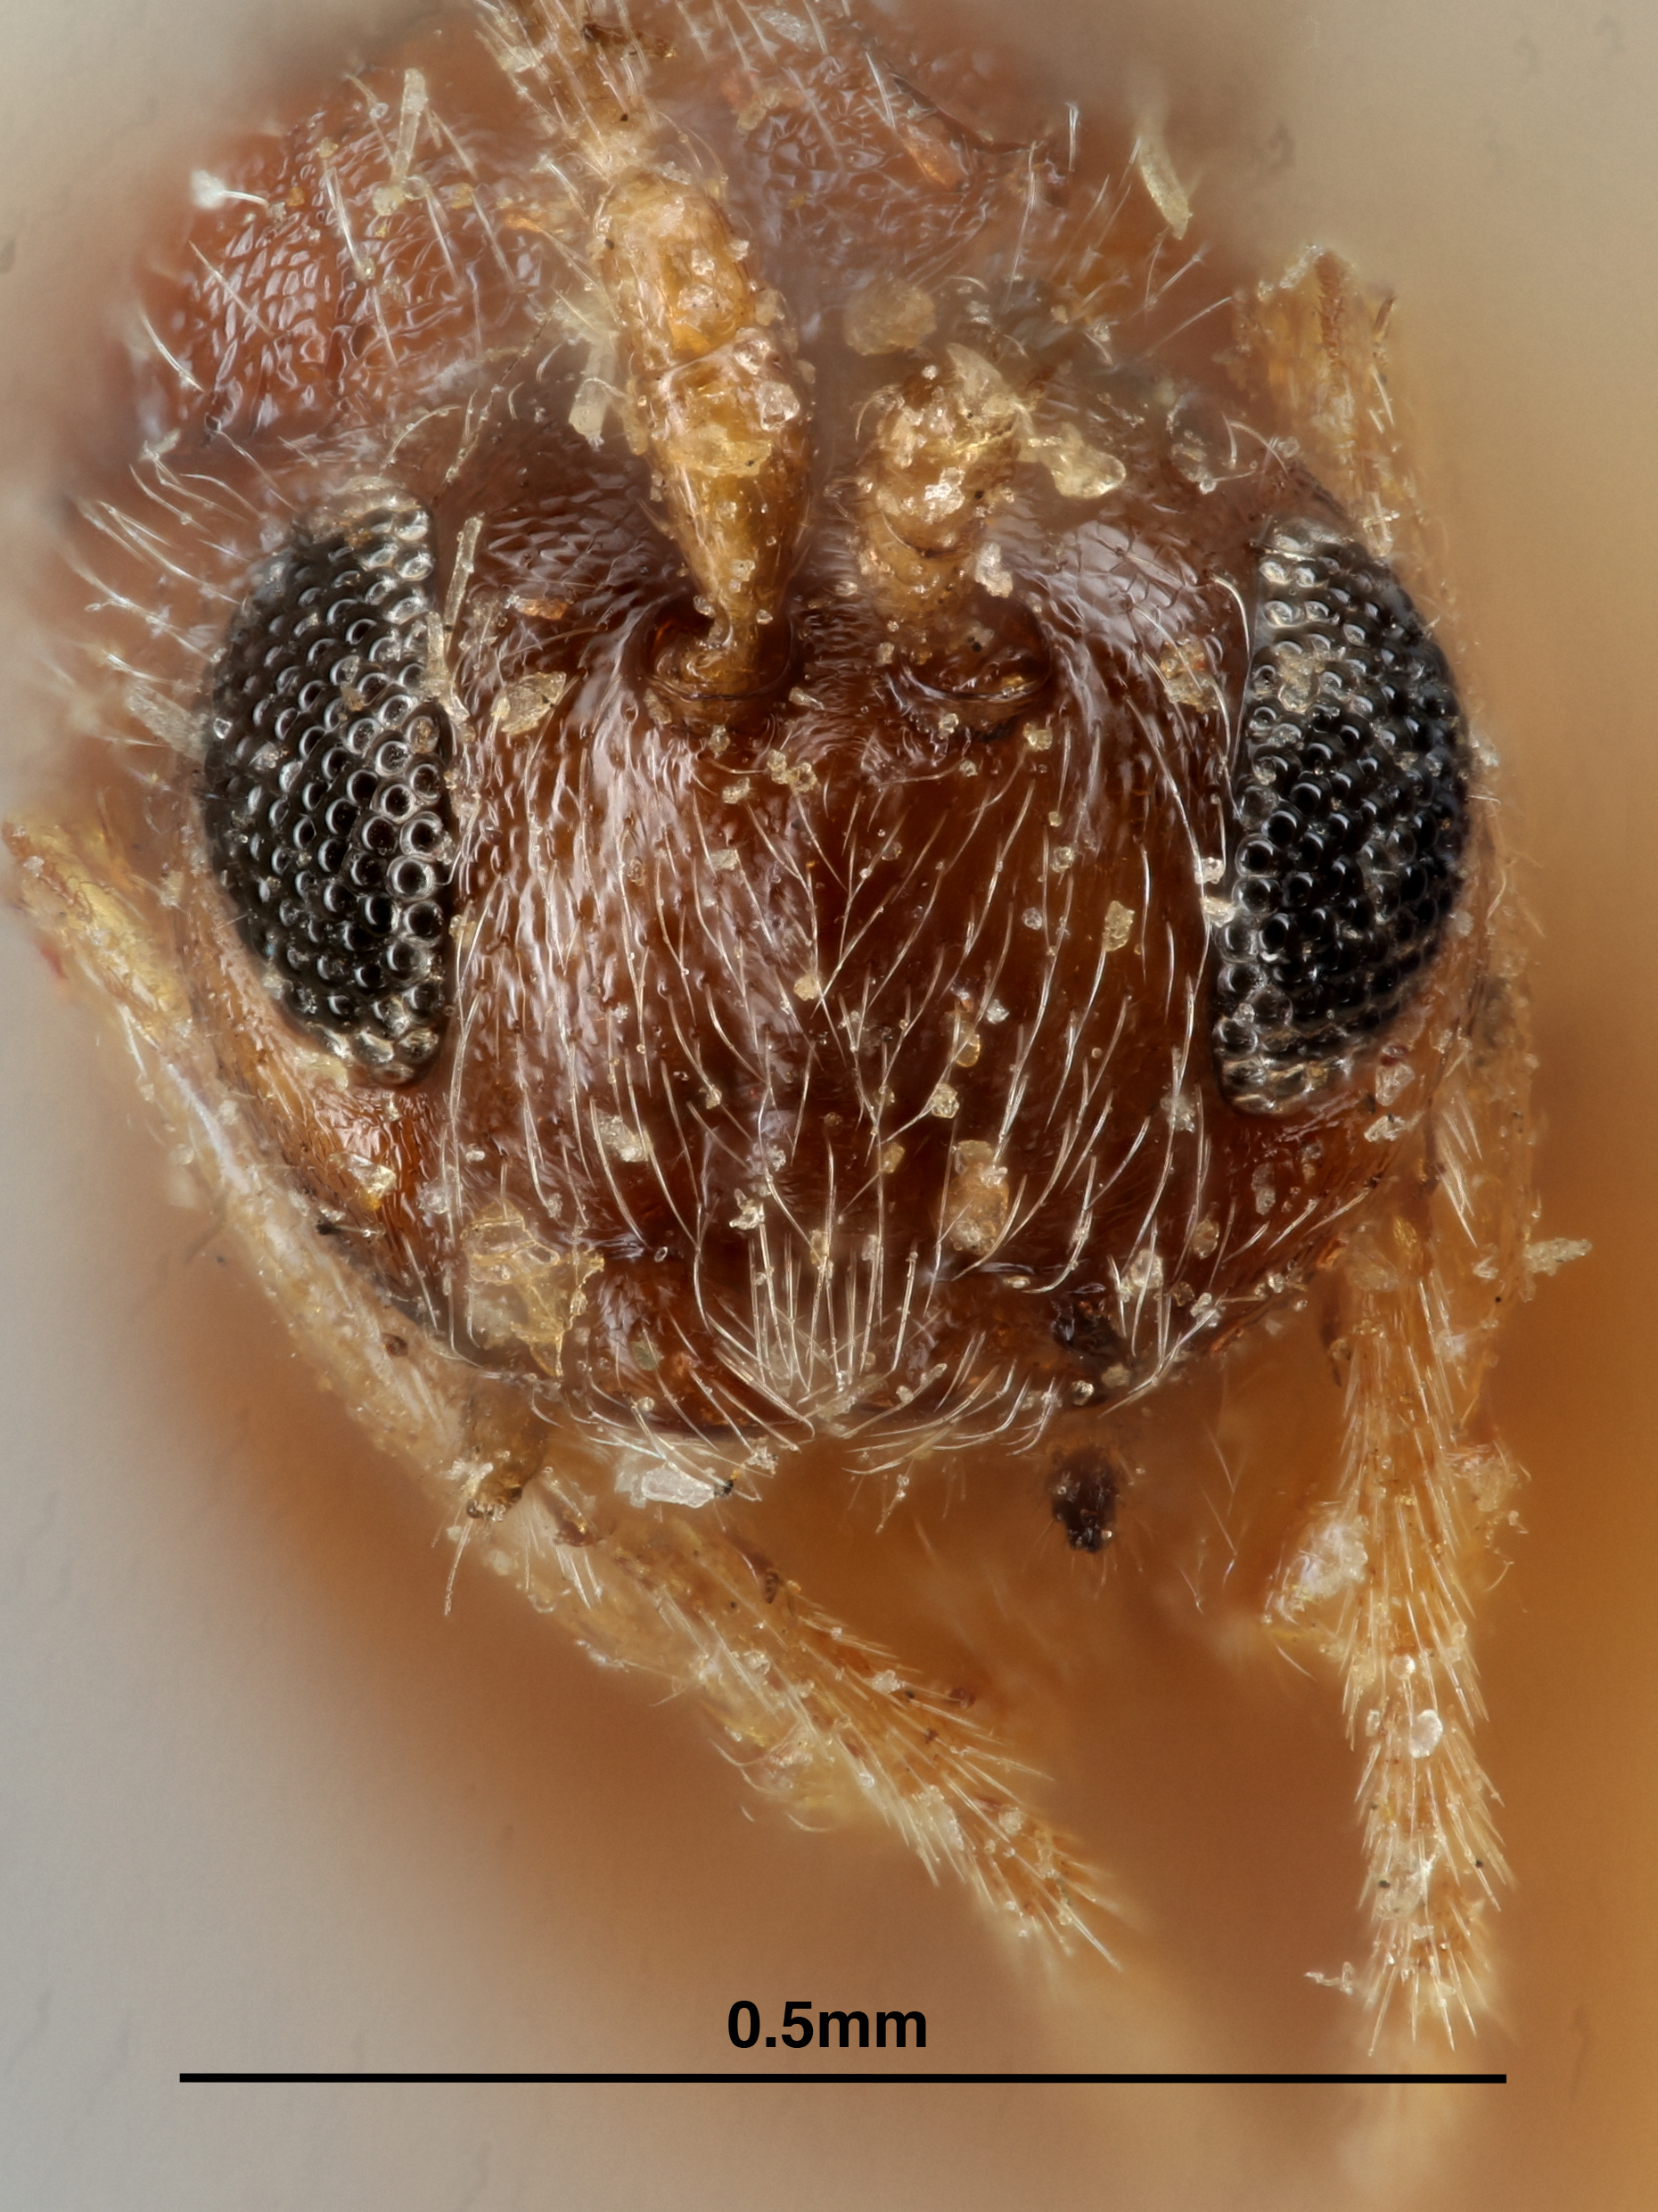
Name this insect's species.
Andricus stellaris
